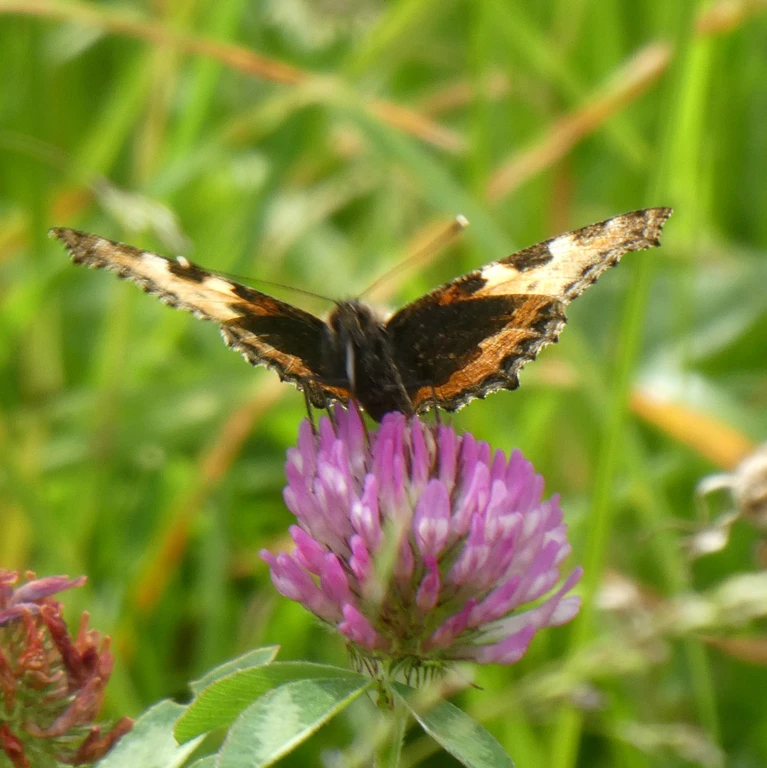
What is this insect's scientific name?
Aglais urticae
